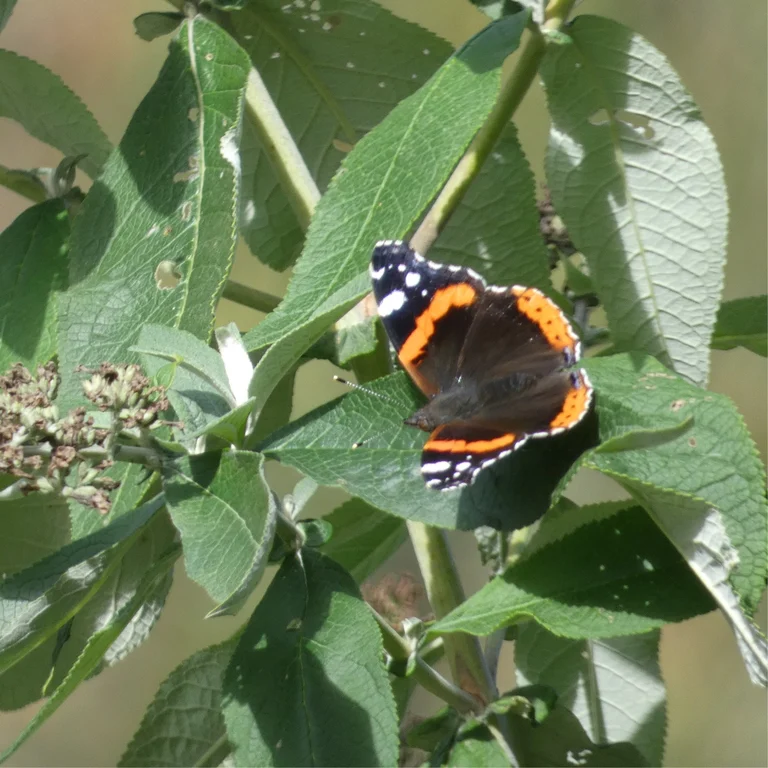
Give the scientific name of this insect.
Vanessa atalanta
